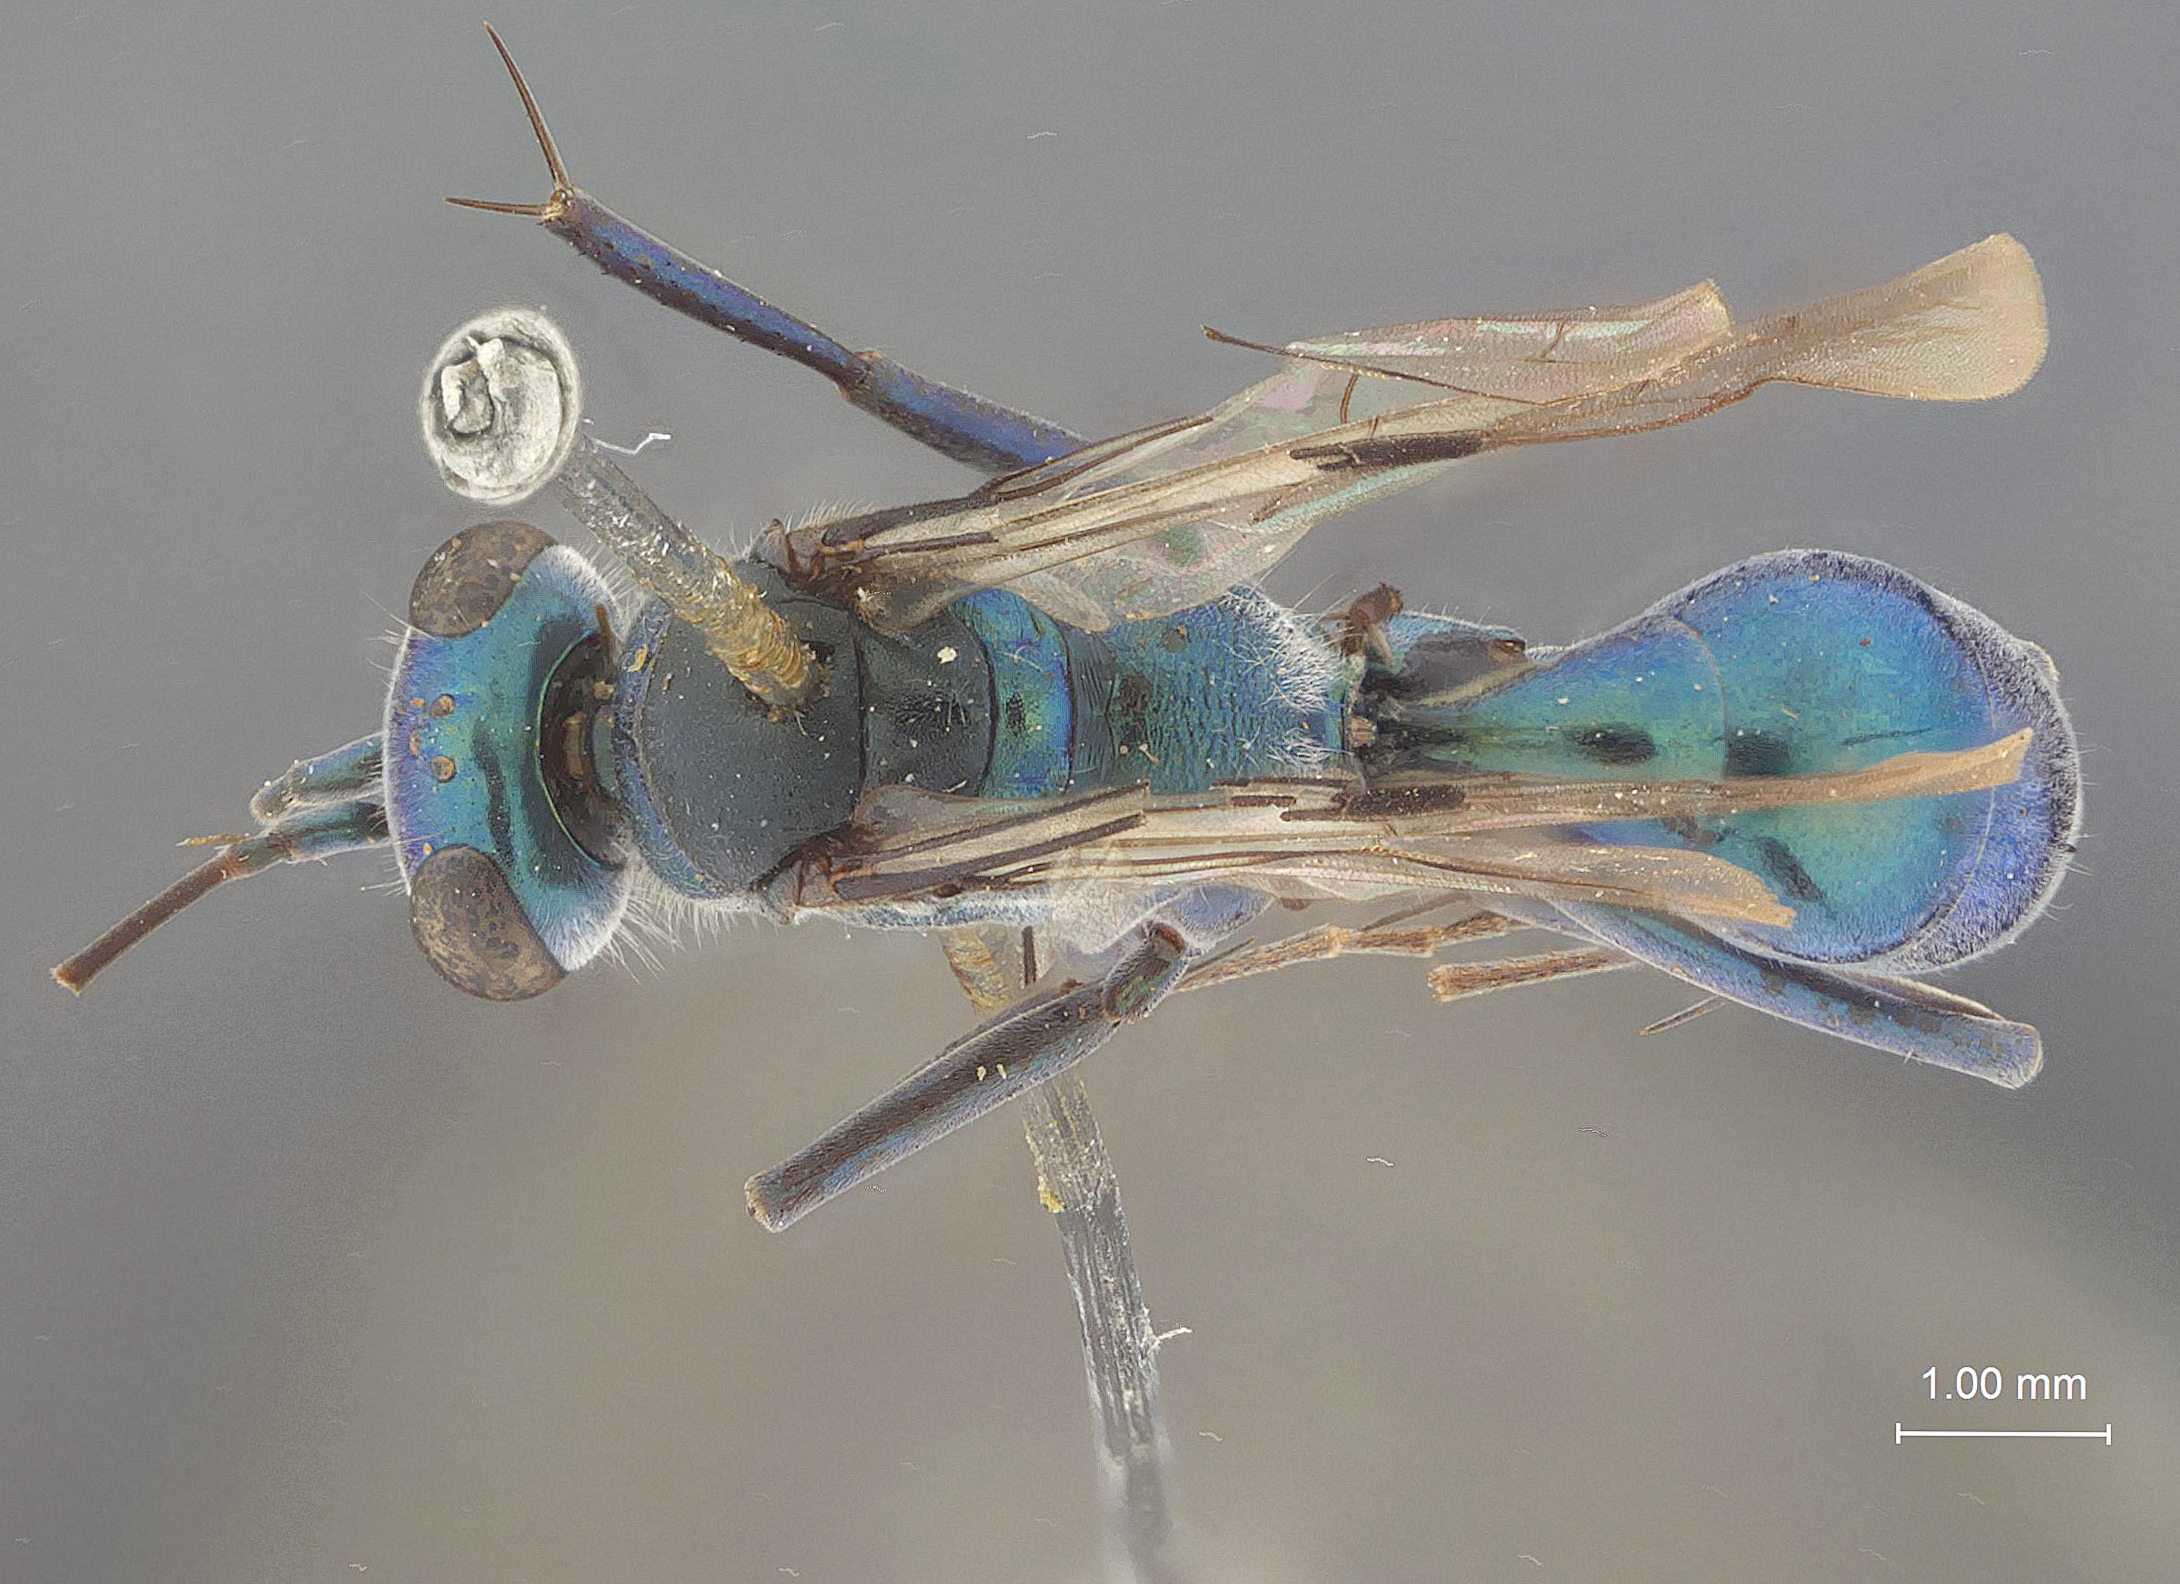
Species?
Calagenia chloranthe
